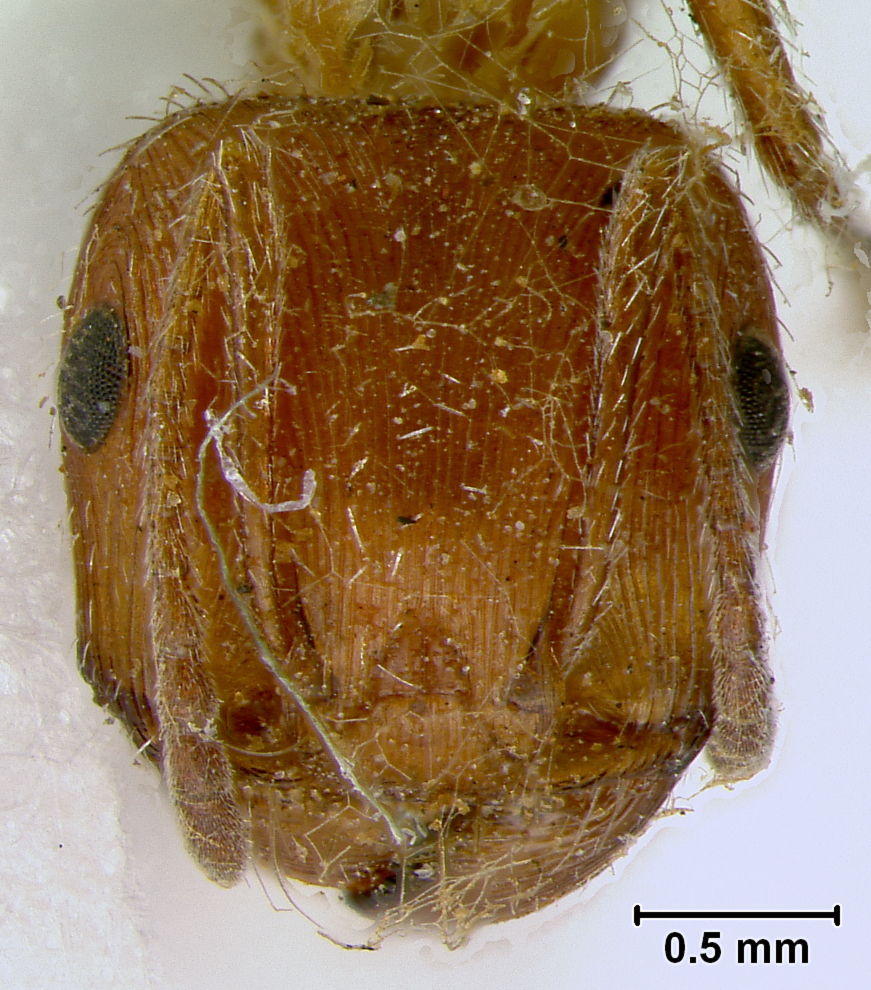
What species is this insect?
Pogonomyrmex badius
